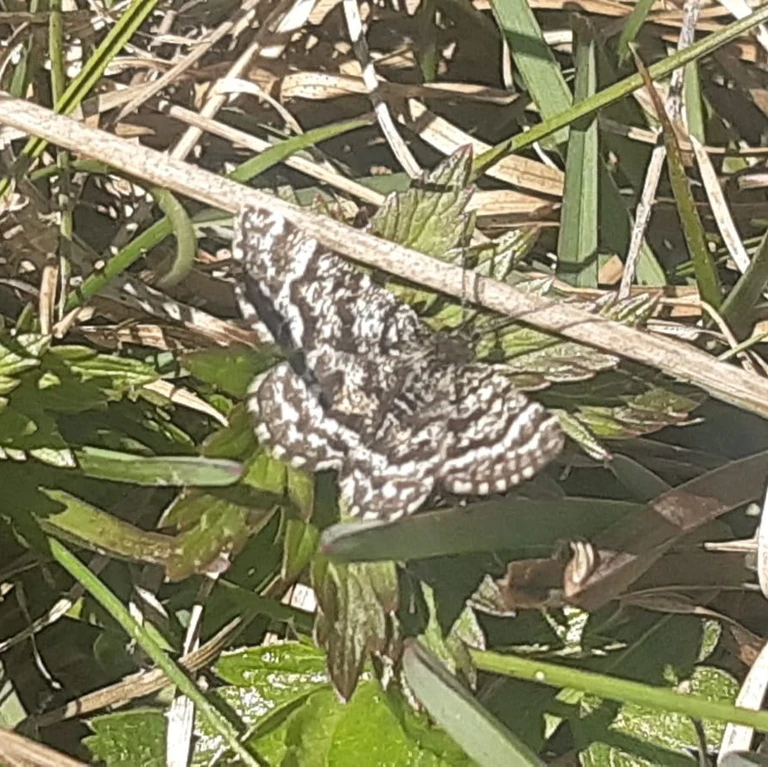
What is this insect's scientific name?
Ematurga atomaria
